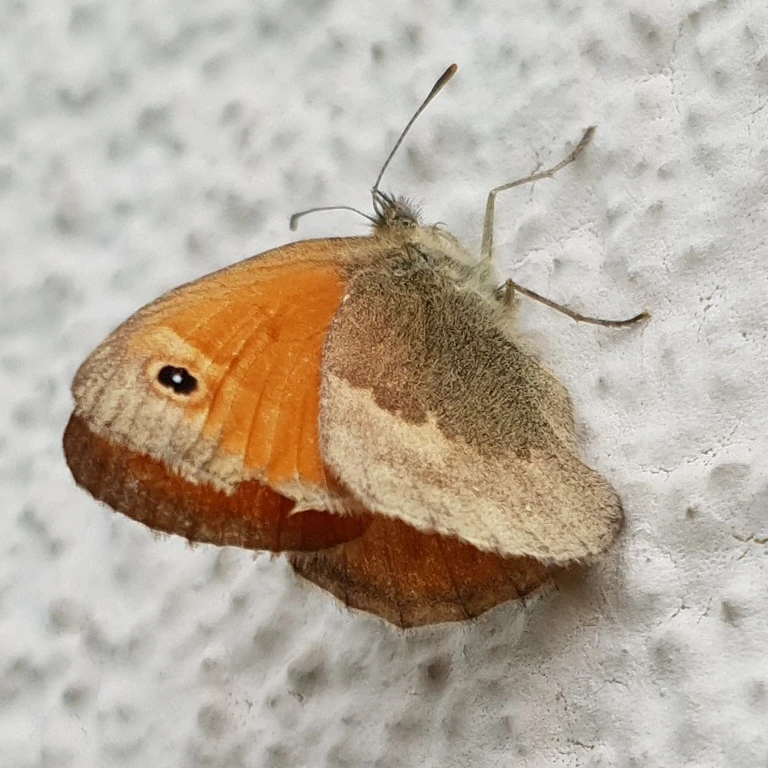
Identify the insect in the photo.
Coenonympha pamphilus
